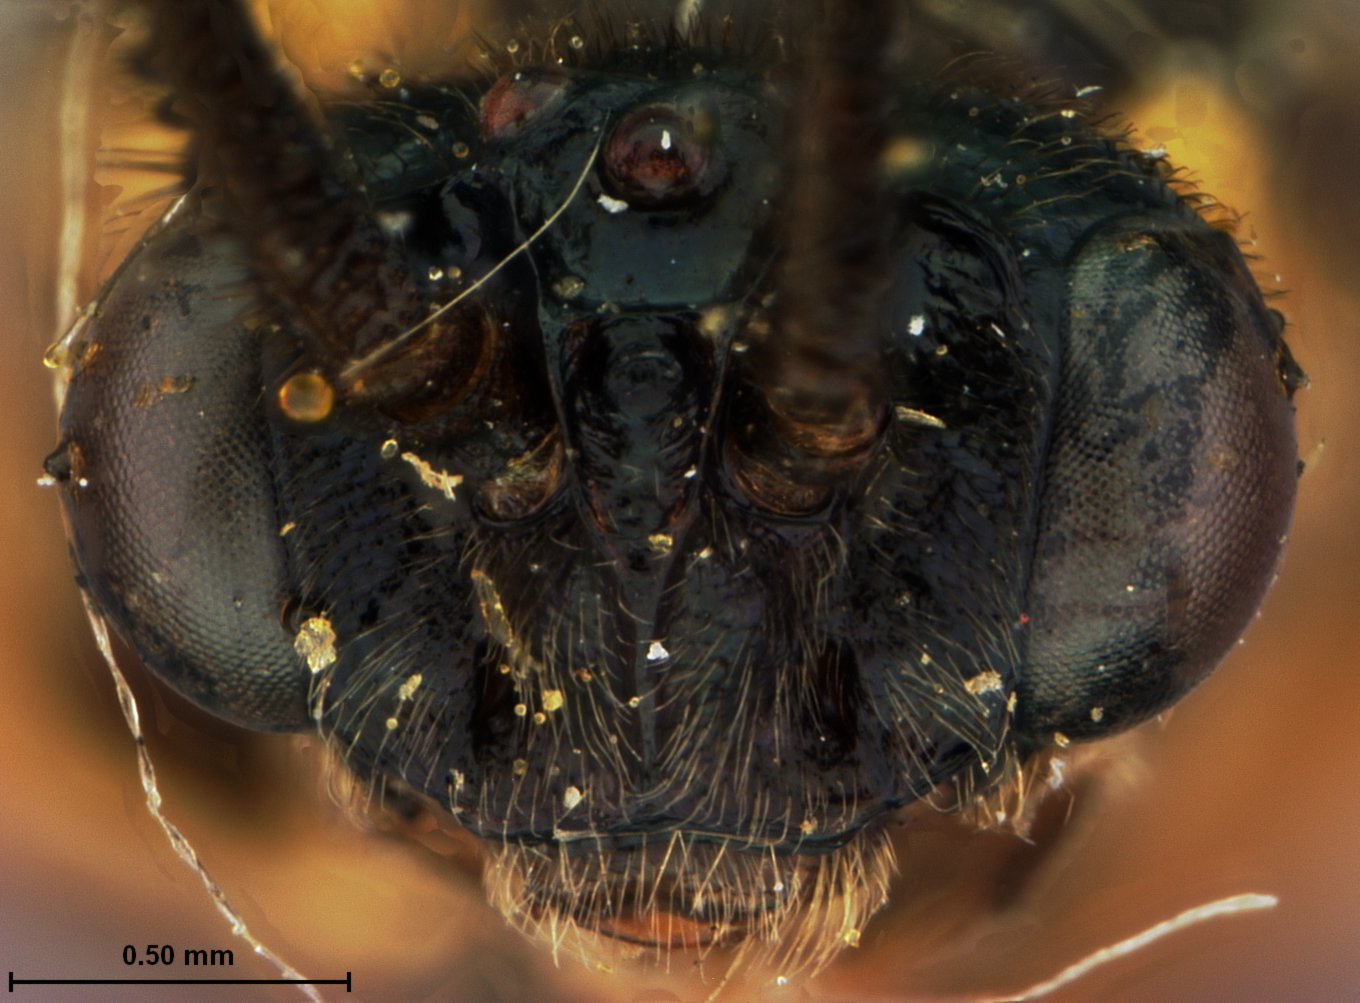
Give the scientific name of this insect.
Caloptilia piceatergum
